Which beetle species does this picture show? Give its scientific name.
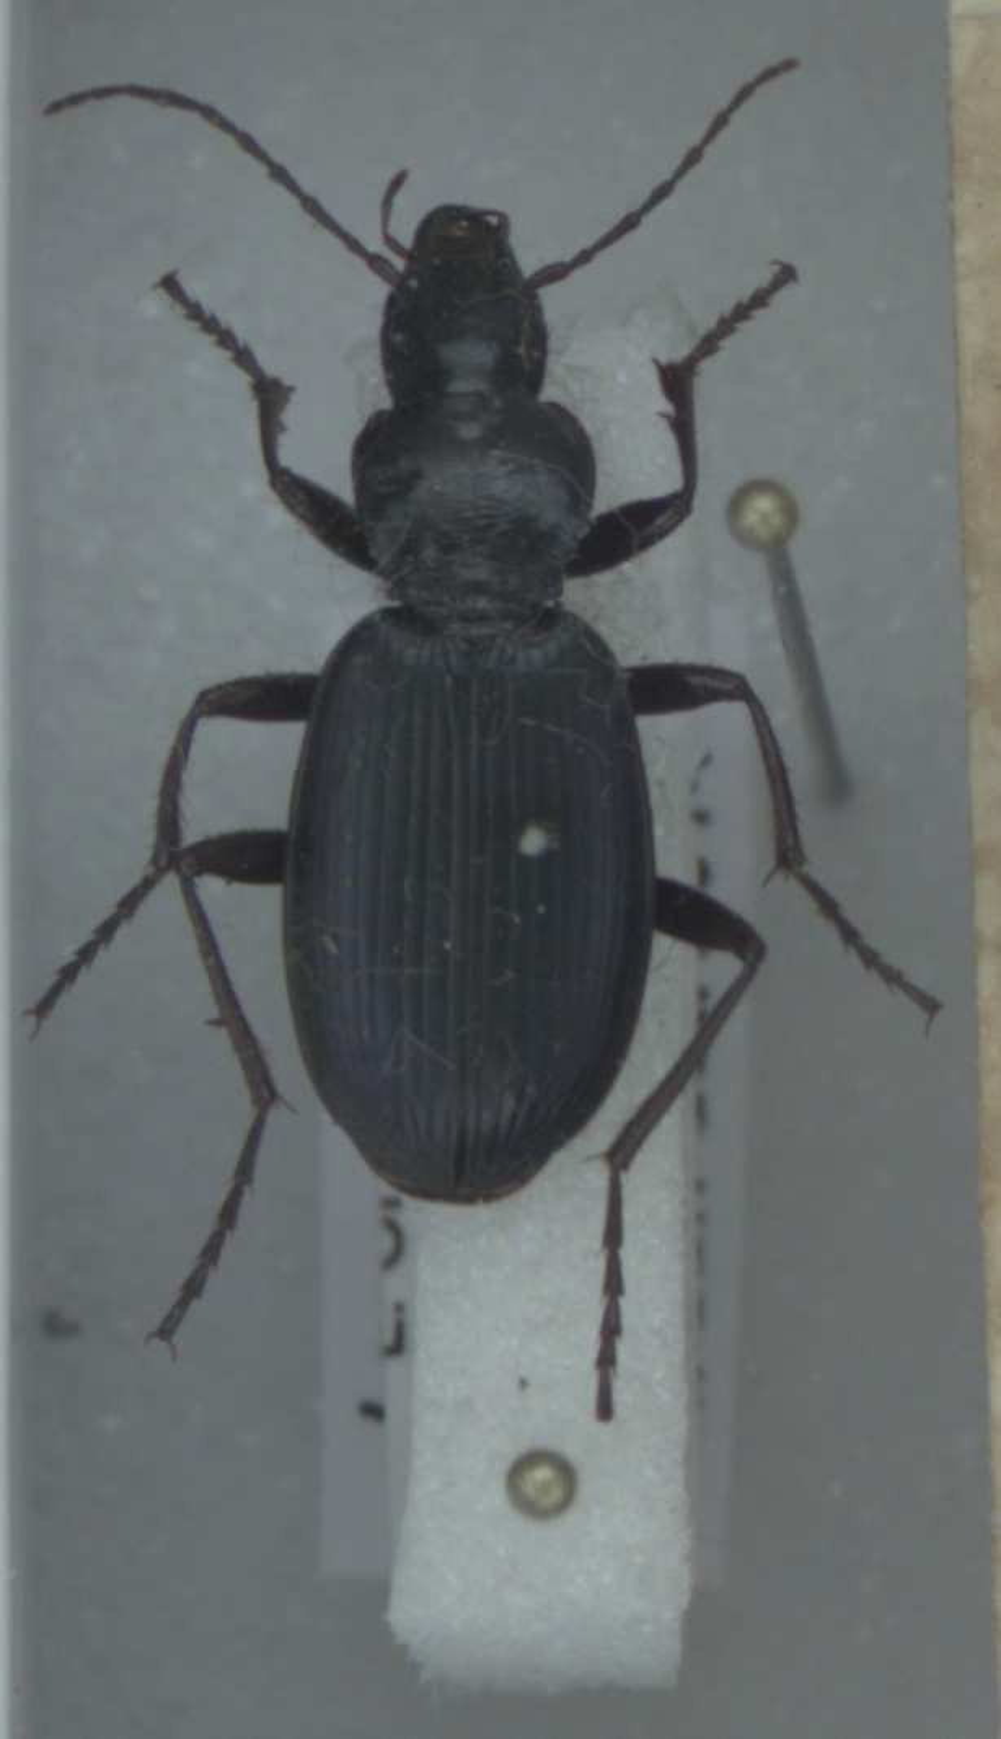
Laemostenus terricola
